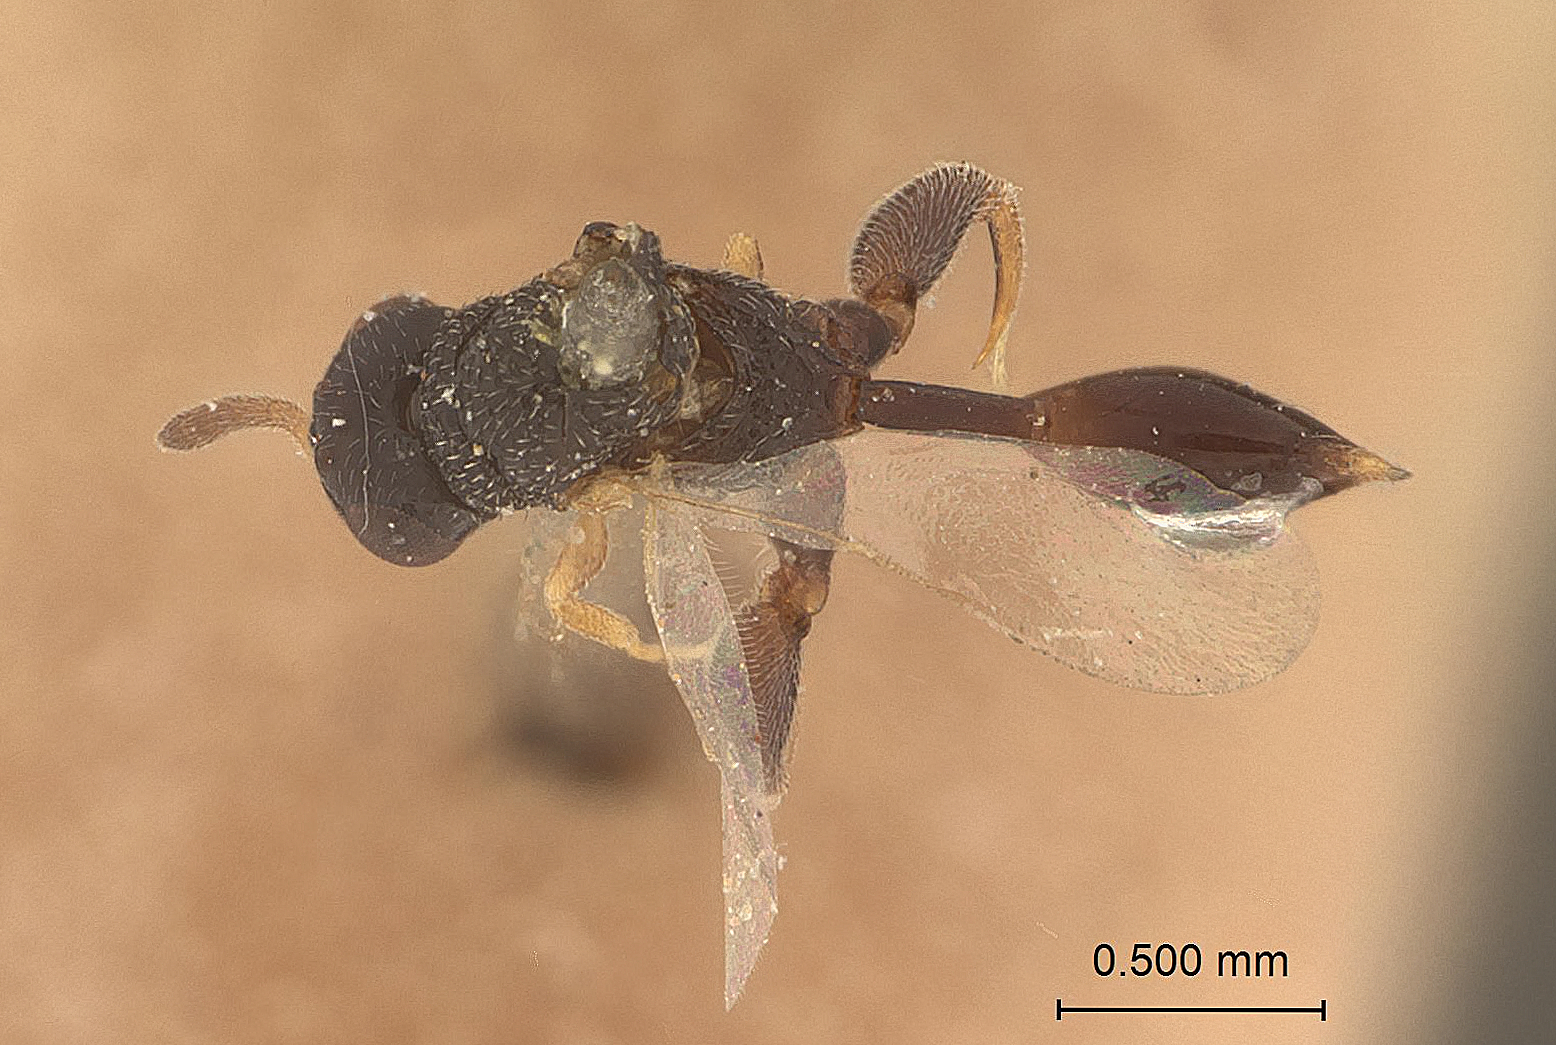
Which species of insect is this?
Arretocera ultima
